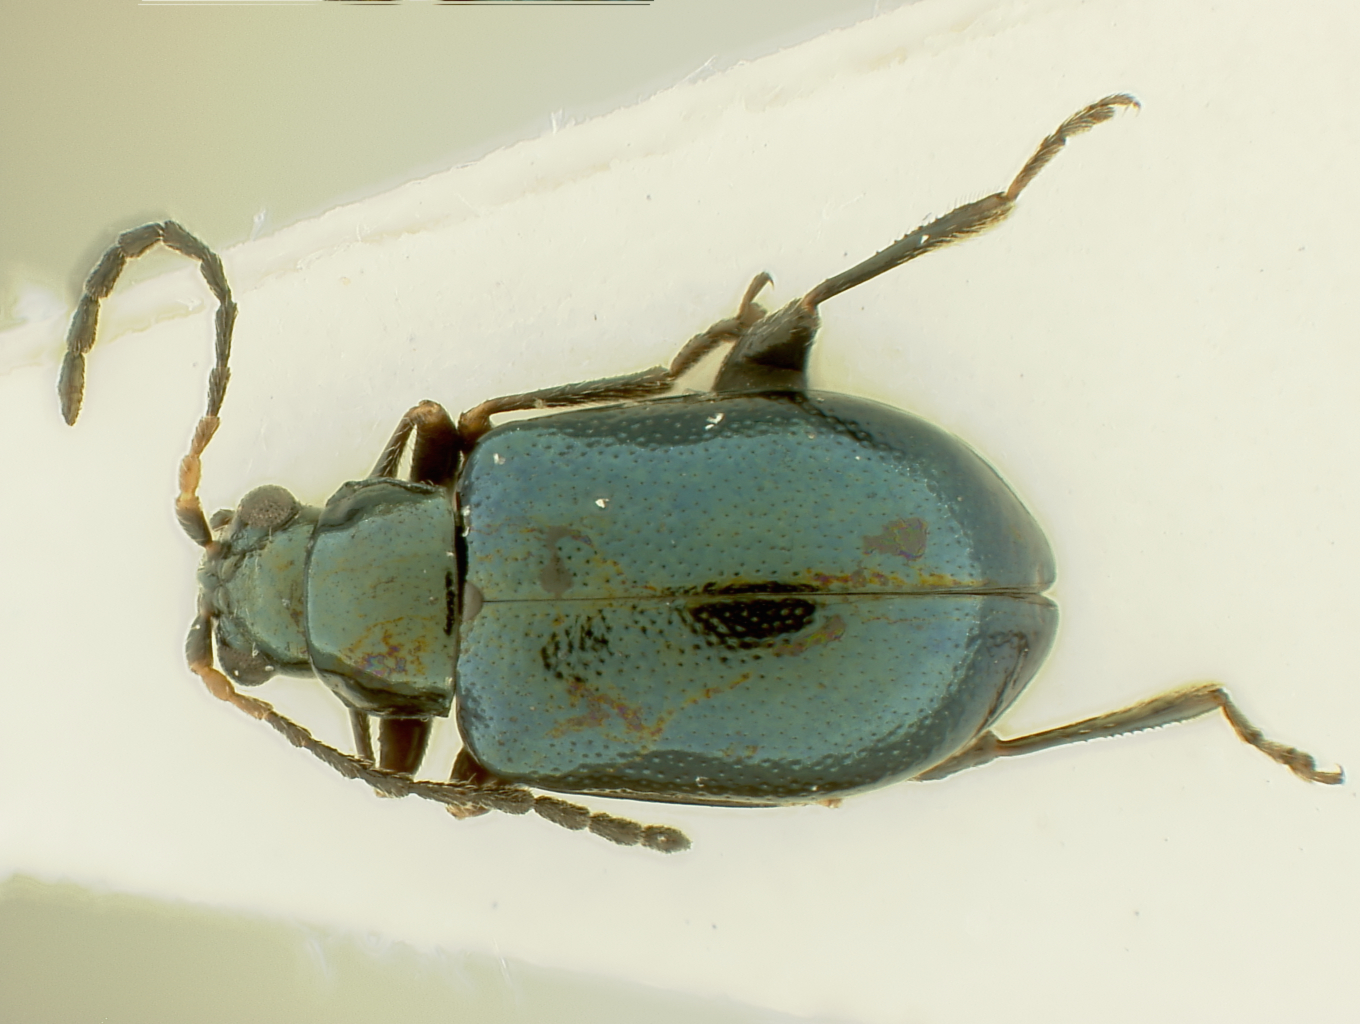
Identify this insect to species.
Aphthona phalchoki
